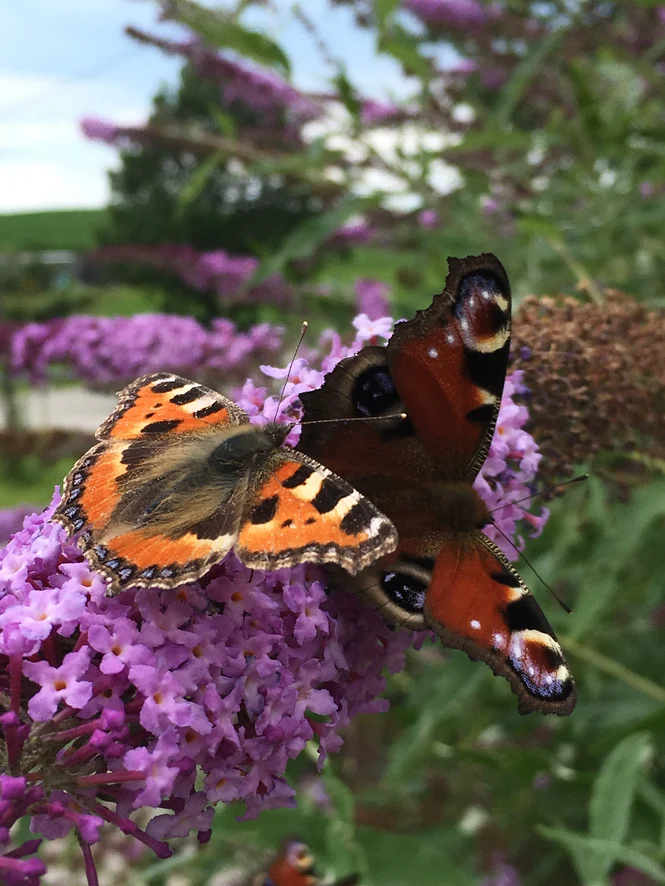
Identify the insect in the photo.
Aglais urticae
